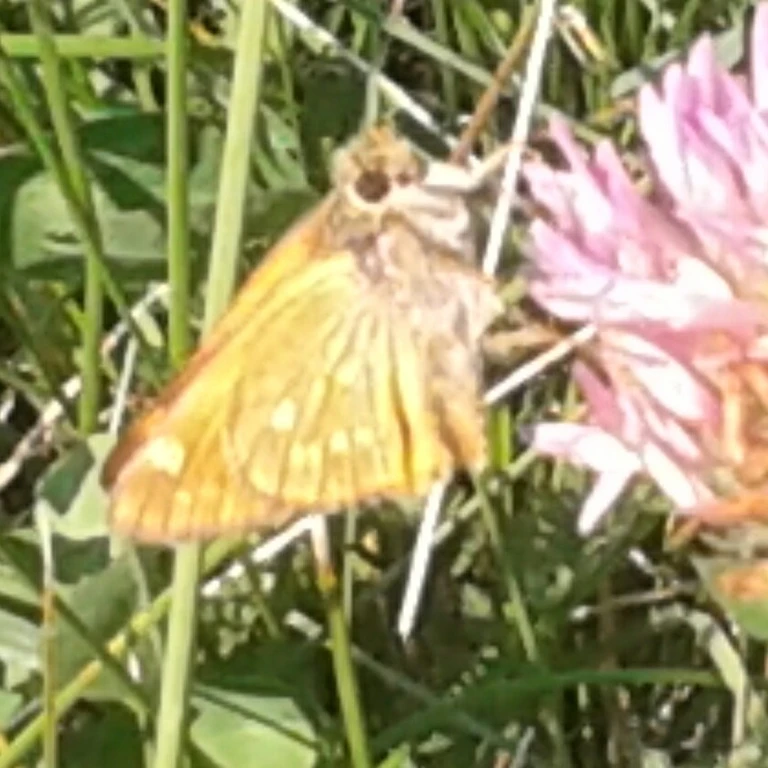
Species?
Ochlodes sylvanus (also Ochlodes venata)
